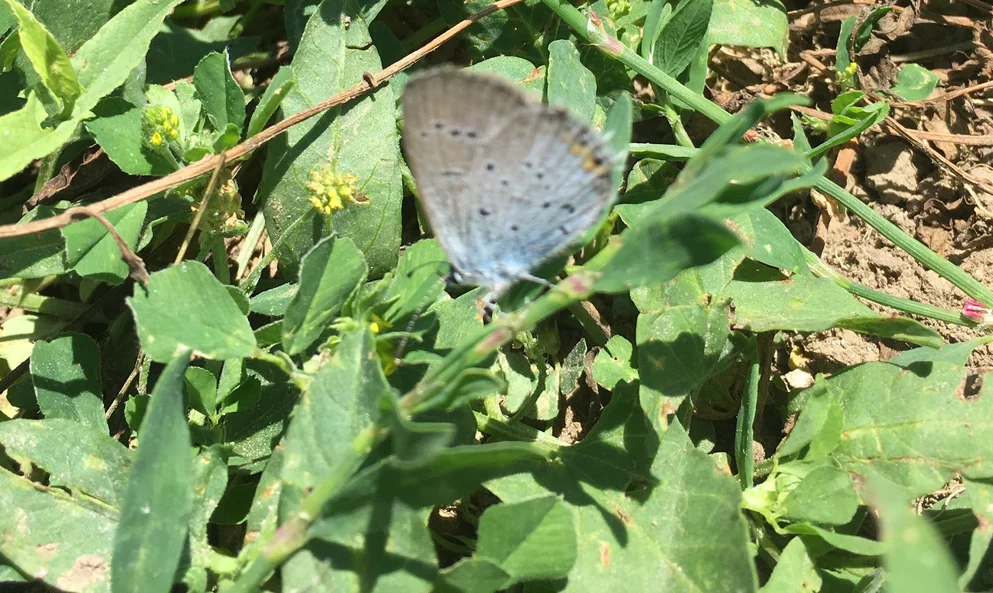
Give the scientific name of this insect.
Cupido argiades (also Elkalyce argiades)
